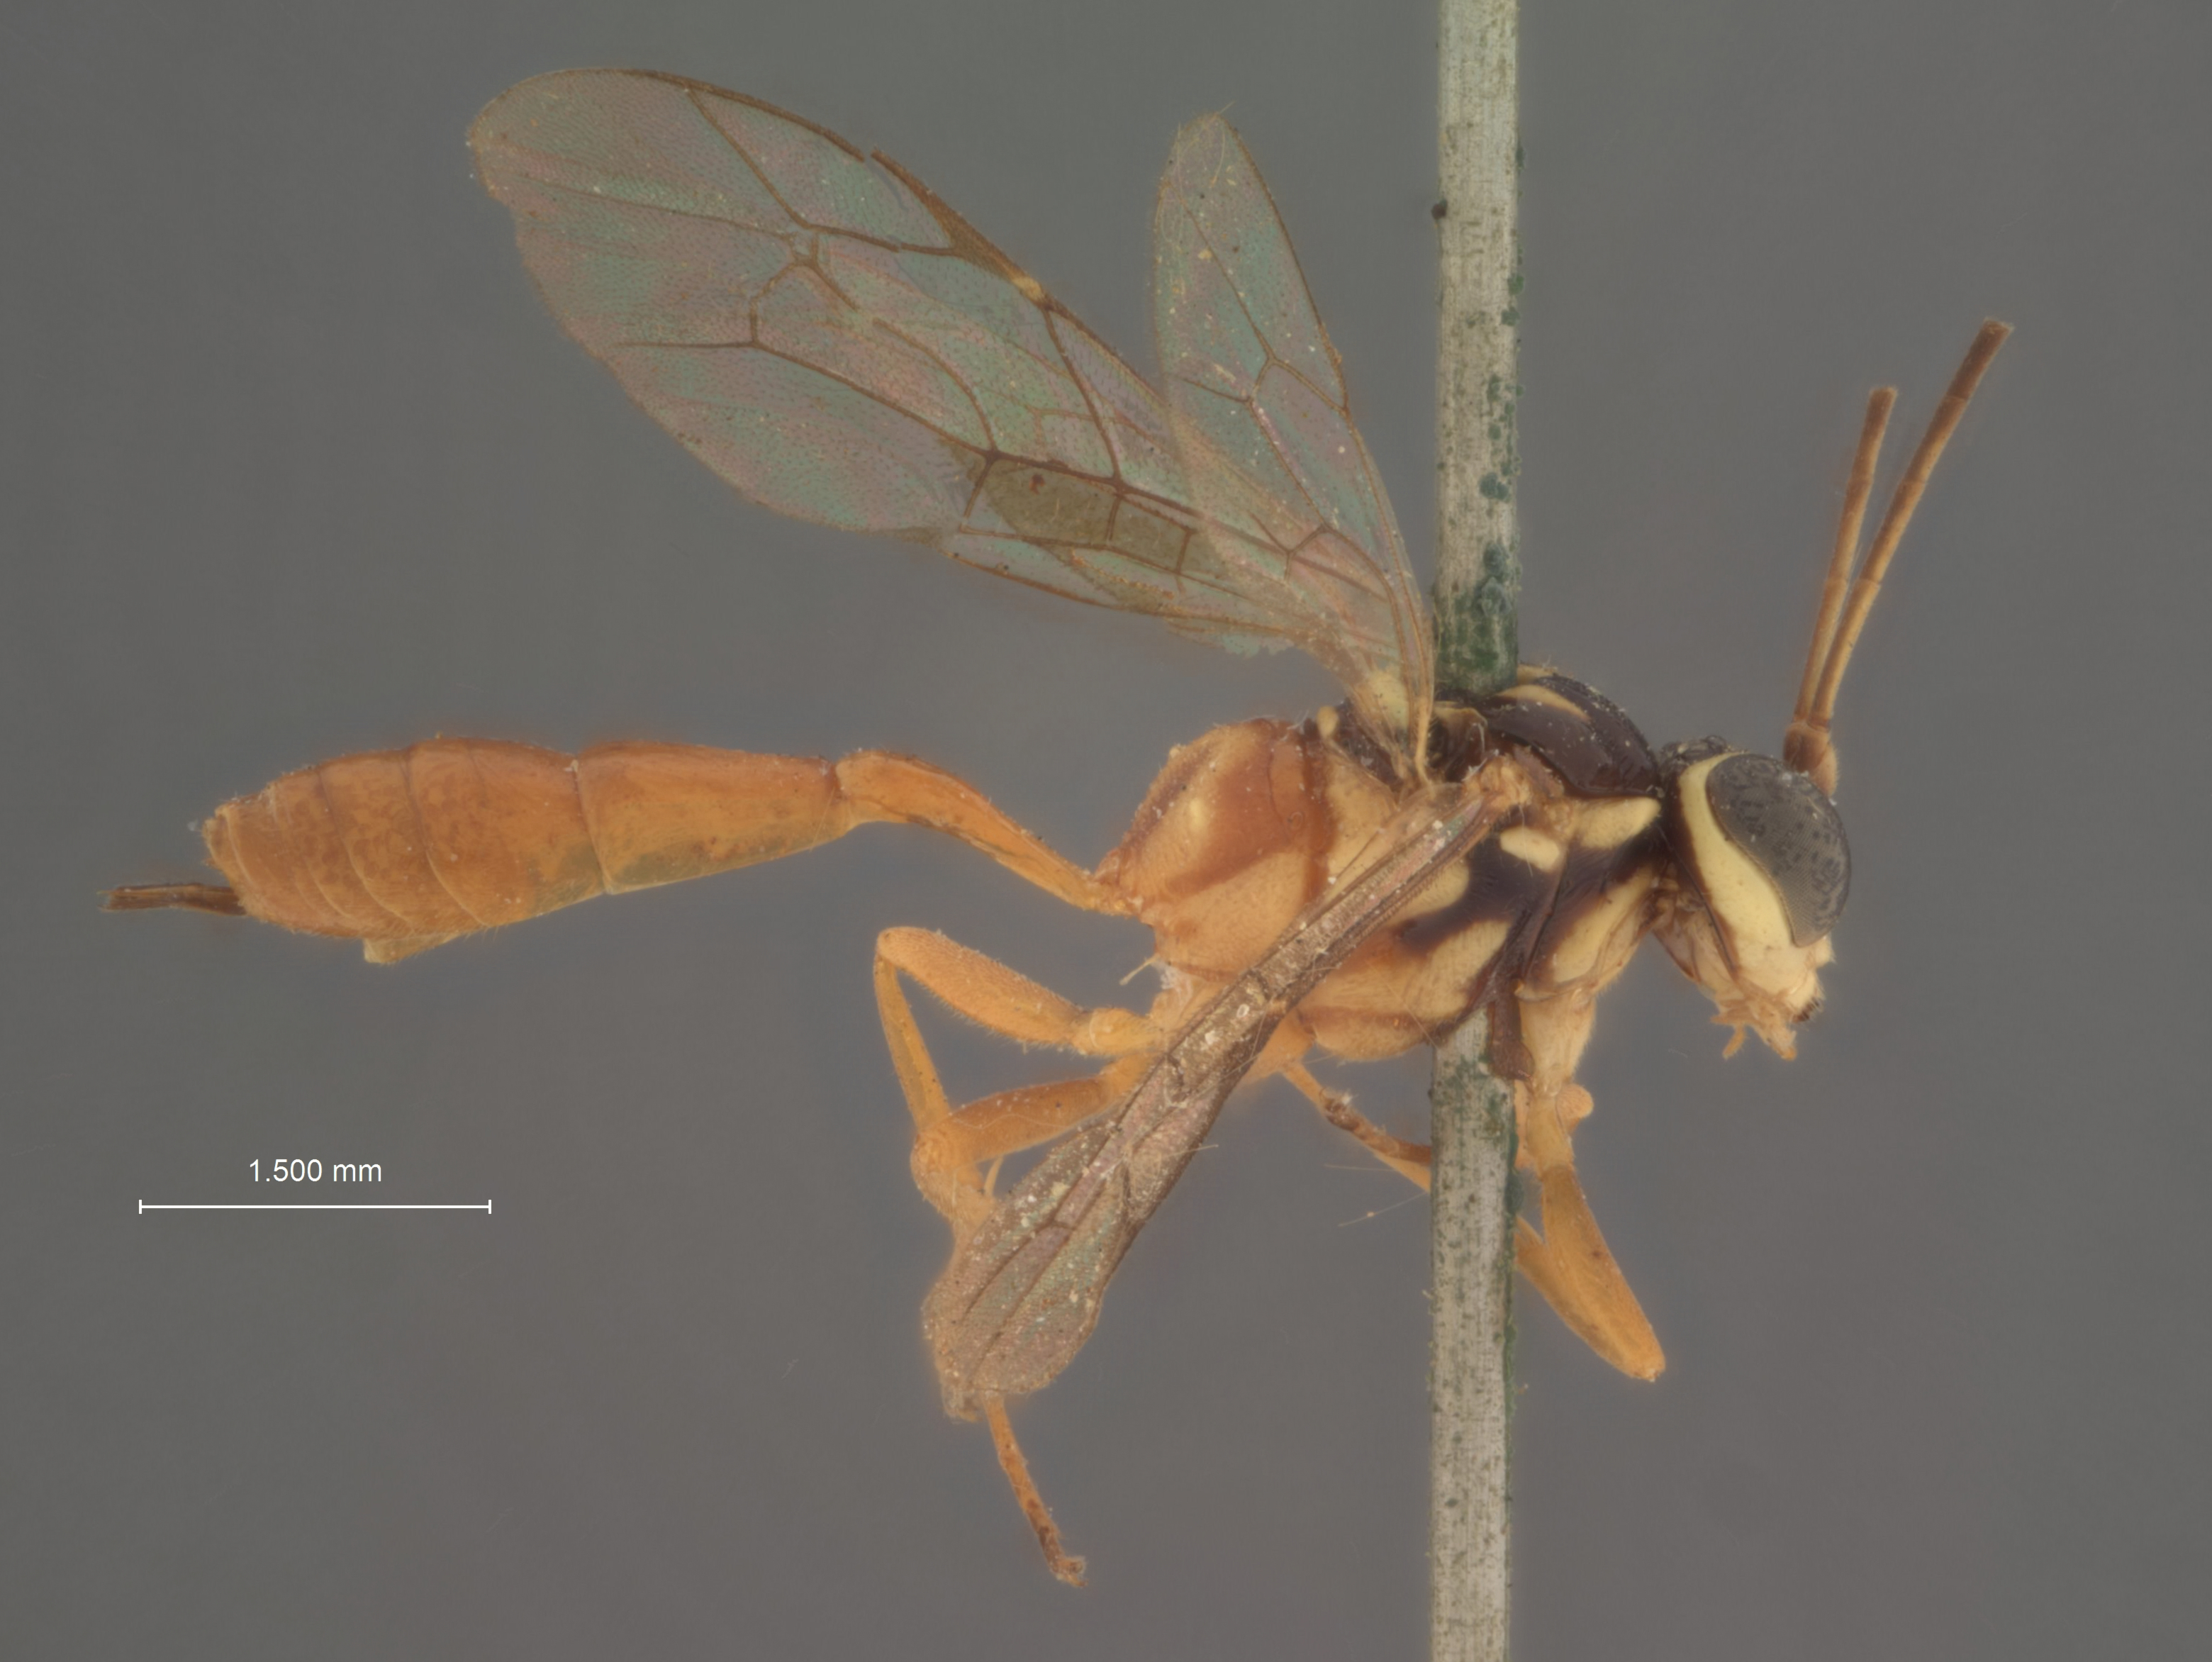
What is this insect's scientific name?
Mesostenus pertinax
